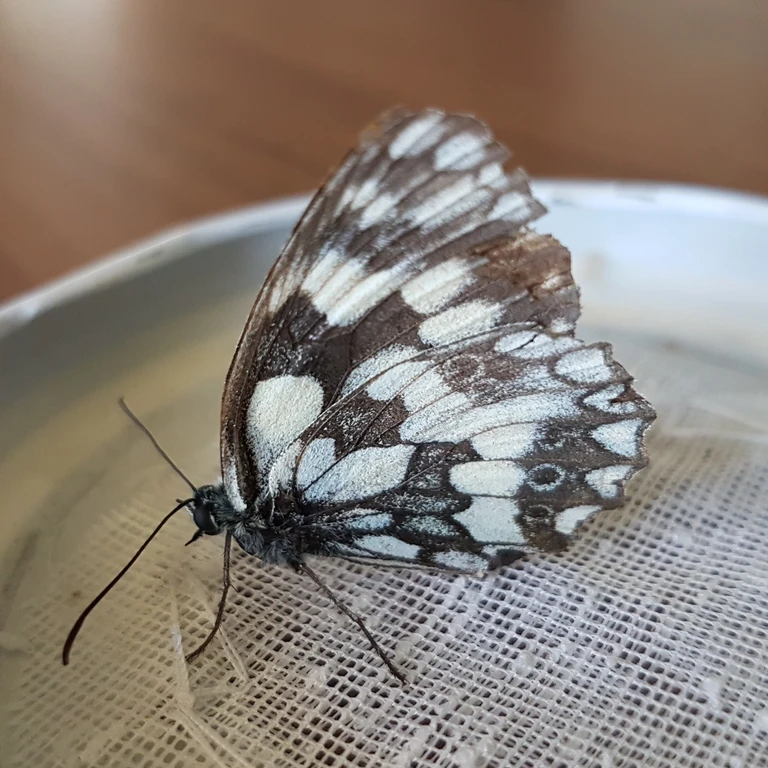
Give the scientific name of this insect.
Melanargia galathea
